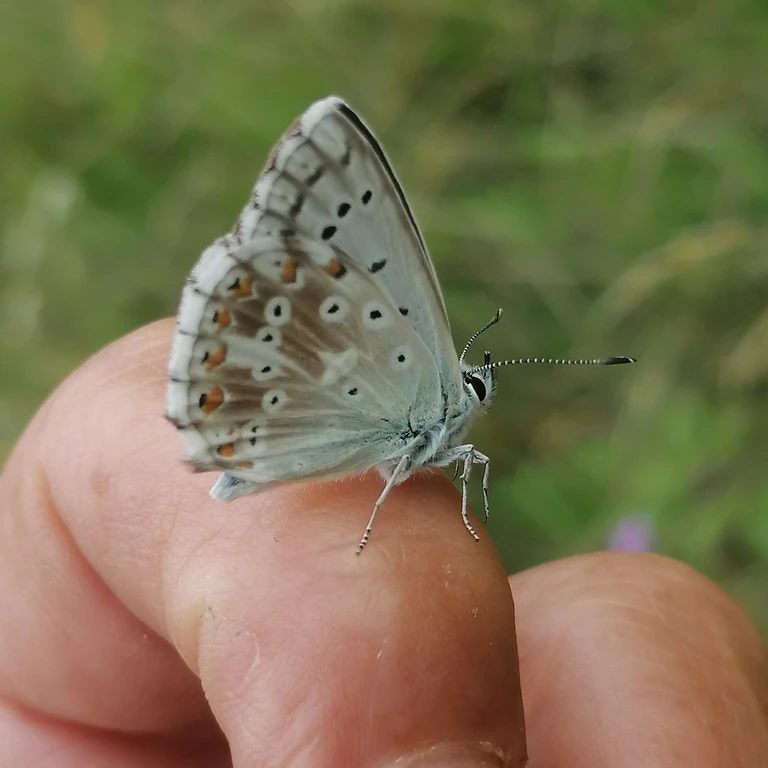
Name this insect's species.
Lysandra coridon
